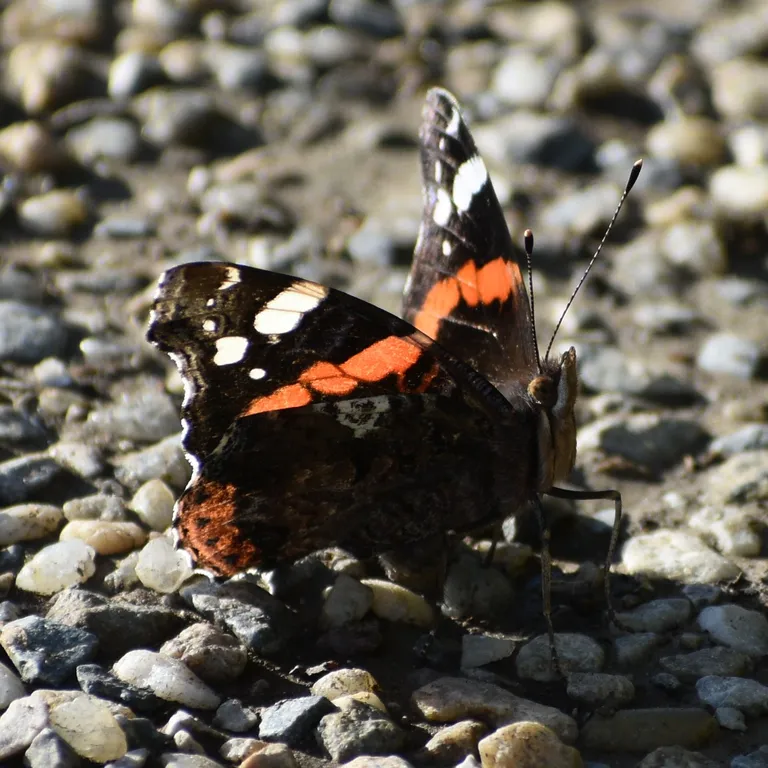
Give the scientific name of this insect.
Vanessa atalanta
